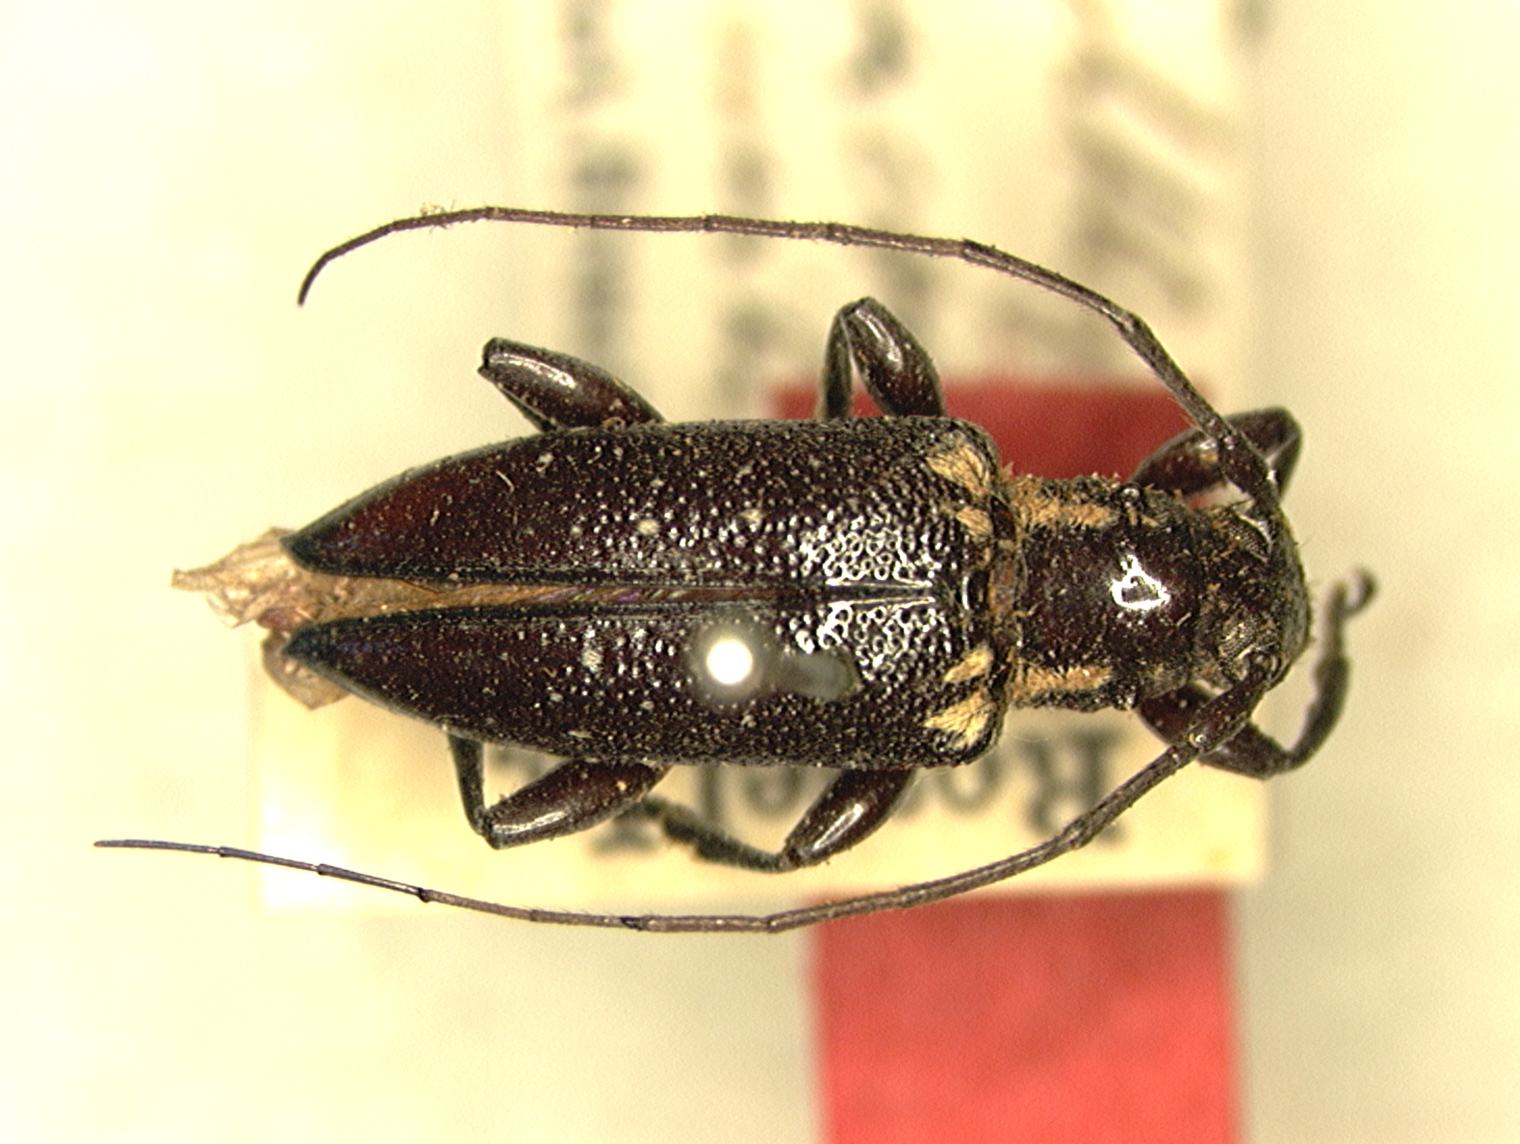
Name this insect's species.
Icthyodes leucostictica
